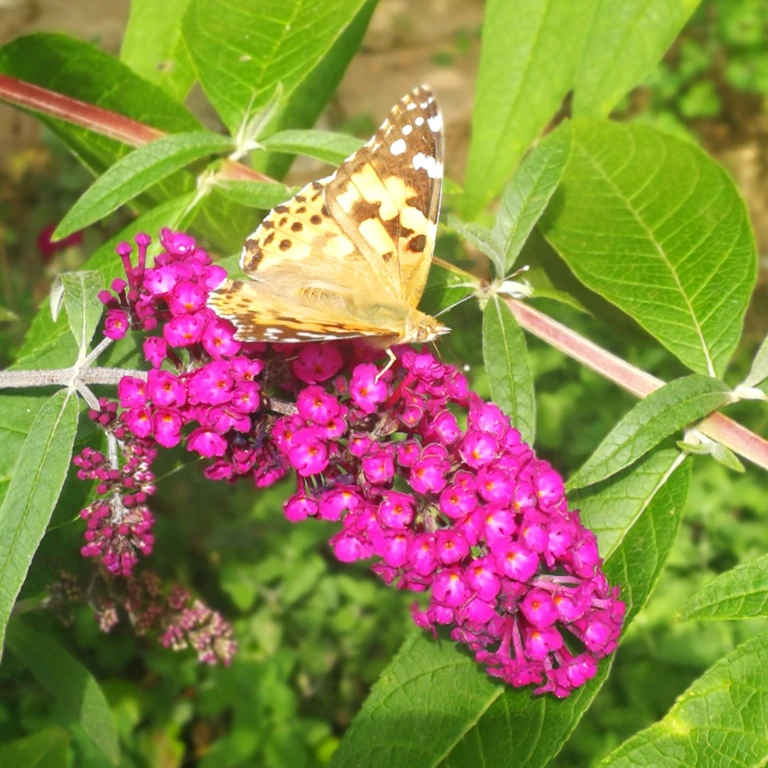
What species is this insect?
Vanessa cardui
